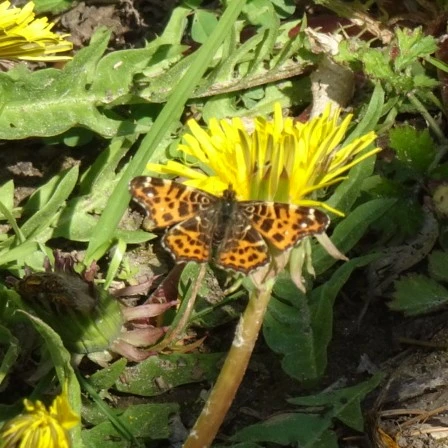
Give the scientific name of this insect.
Araschnia levana
